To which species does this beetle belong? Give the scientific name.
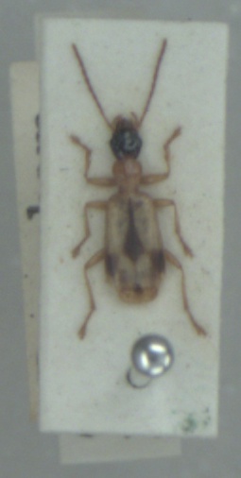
Demetrias imperialis
